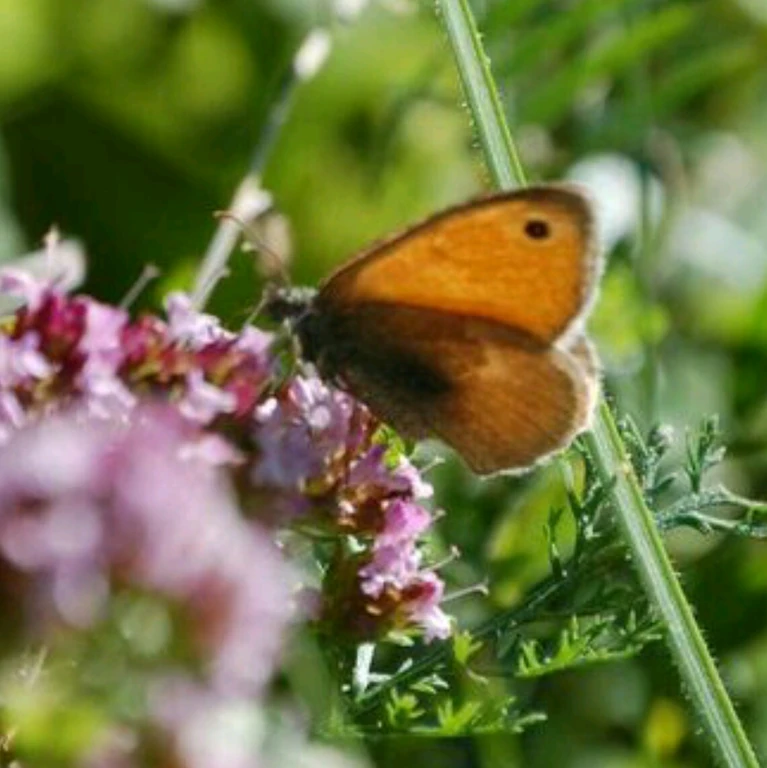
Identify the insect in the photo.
Coenonympha pamphilus
